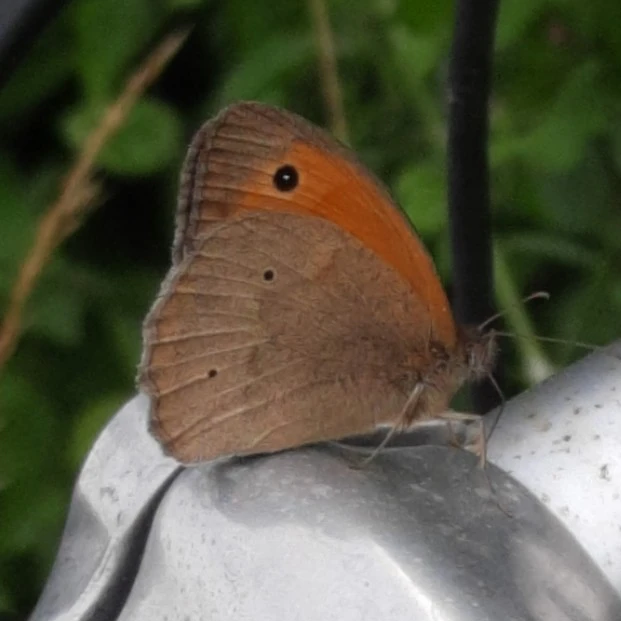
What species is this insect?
Maniola jurtina
